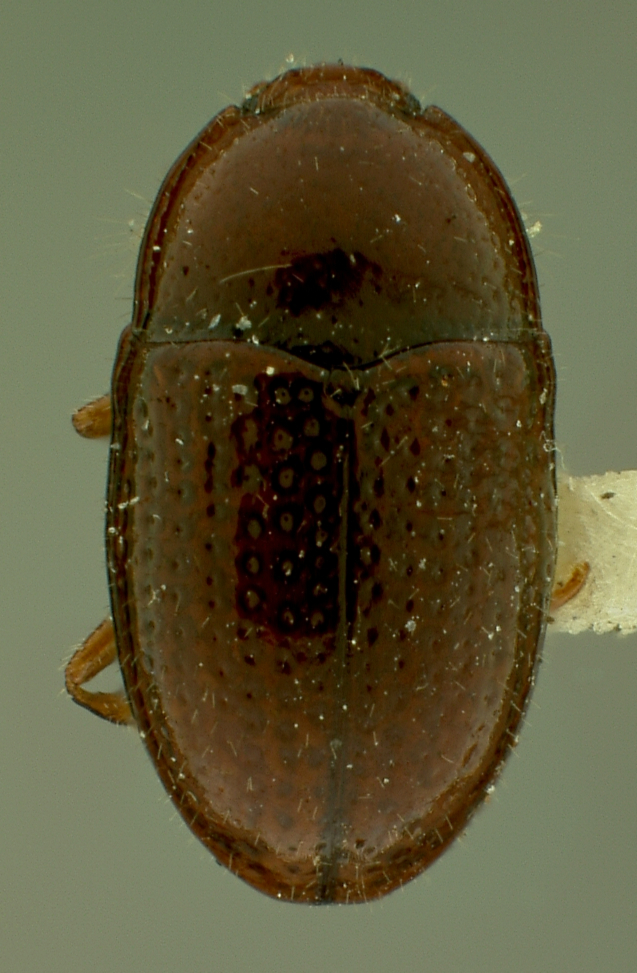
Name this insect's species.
Lapethus discretus
